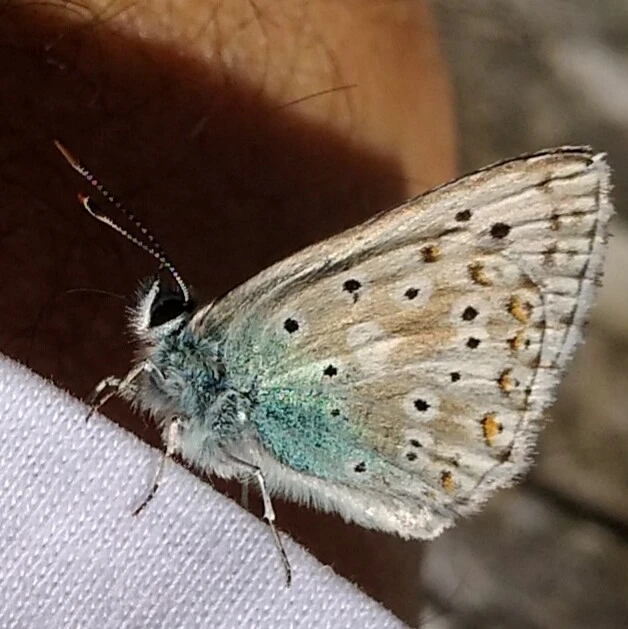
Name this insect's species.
Lysandra coridon
